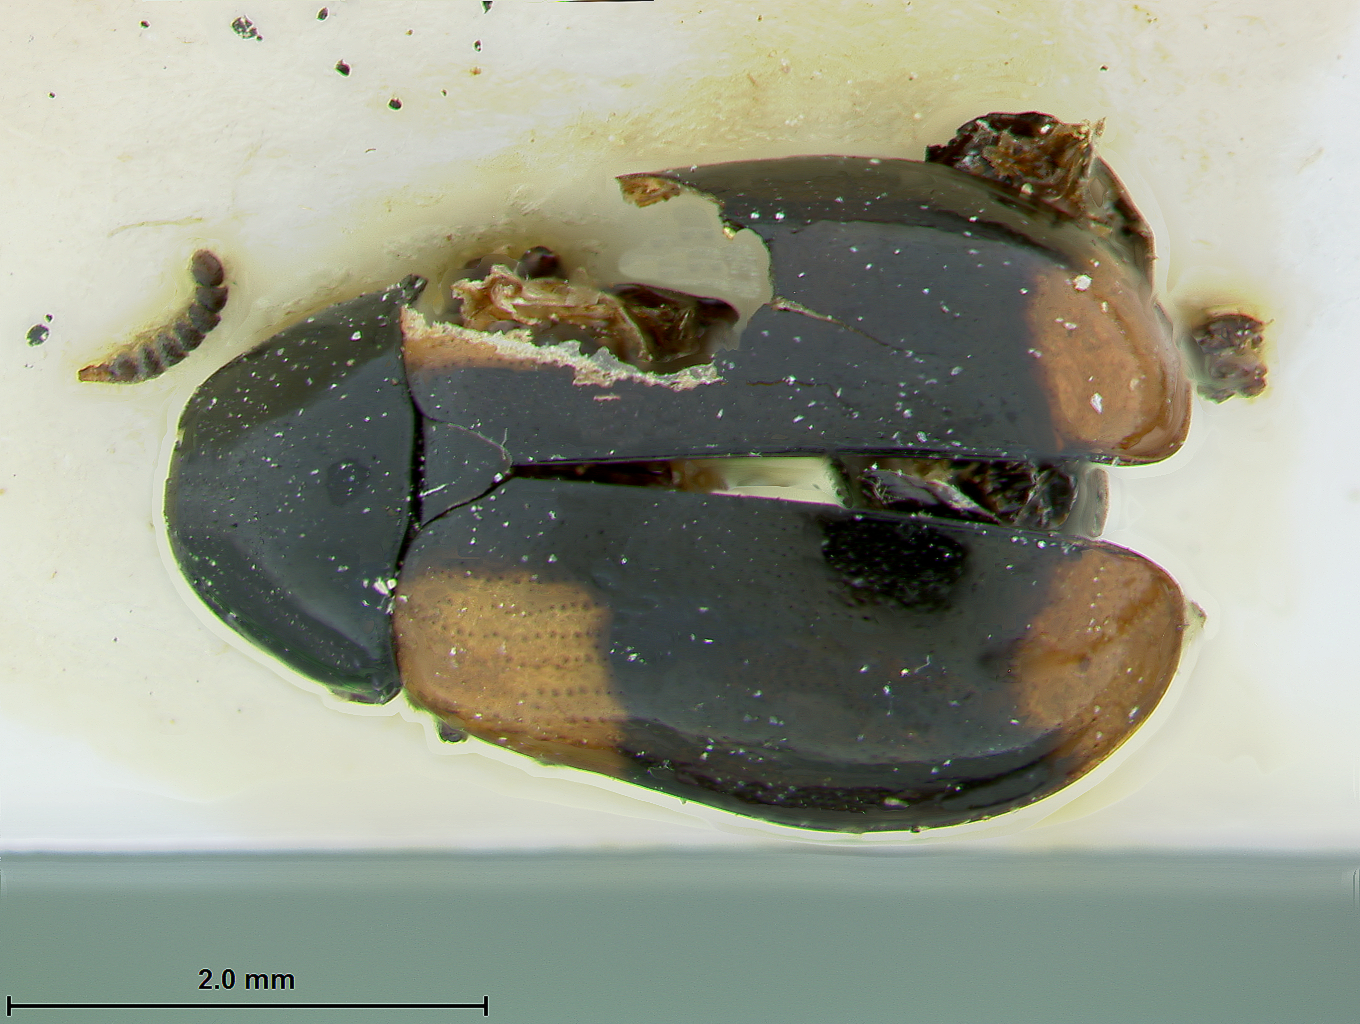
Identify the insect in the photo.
Babia ipsoides
